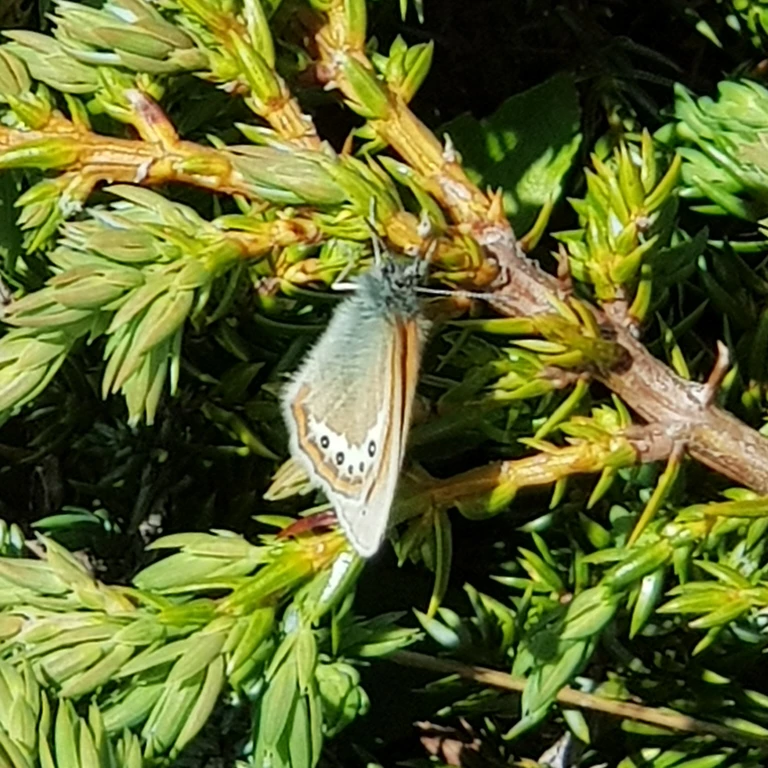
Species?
Coenonympha gardetta
